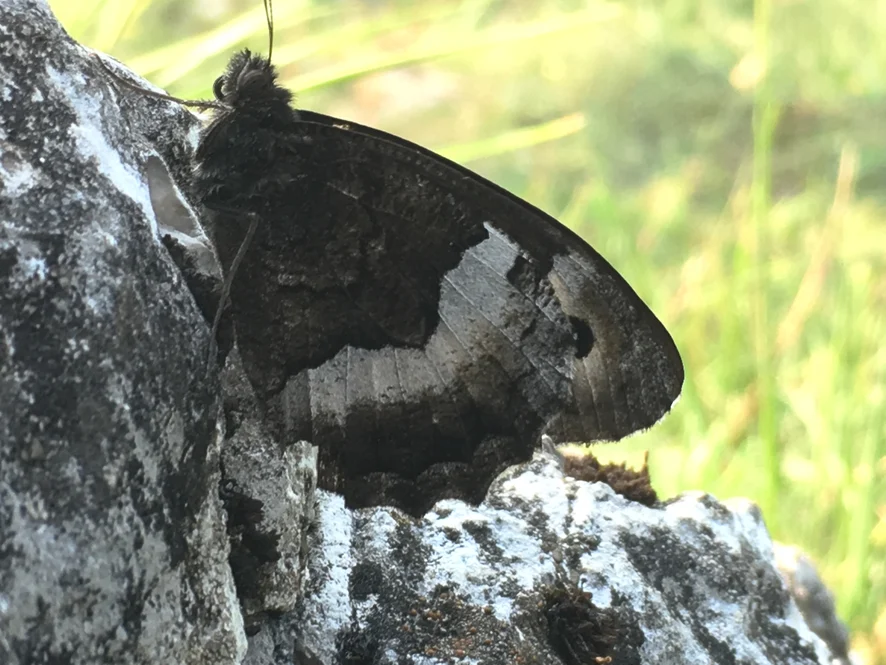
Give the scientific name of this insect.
Hipparchia alcyone
